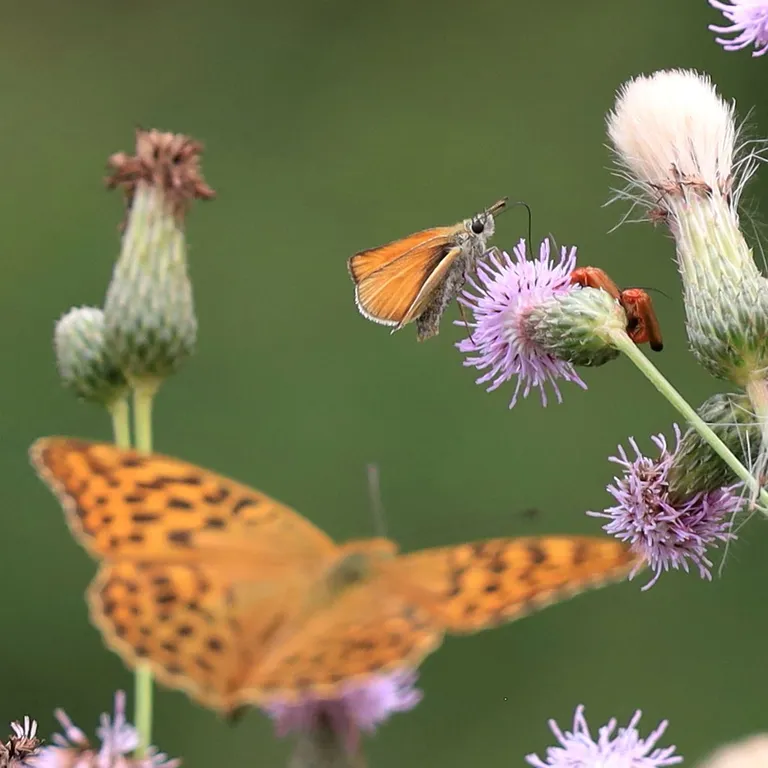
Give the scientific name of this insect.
Thymelicus lineola
